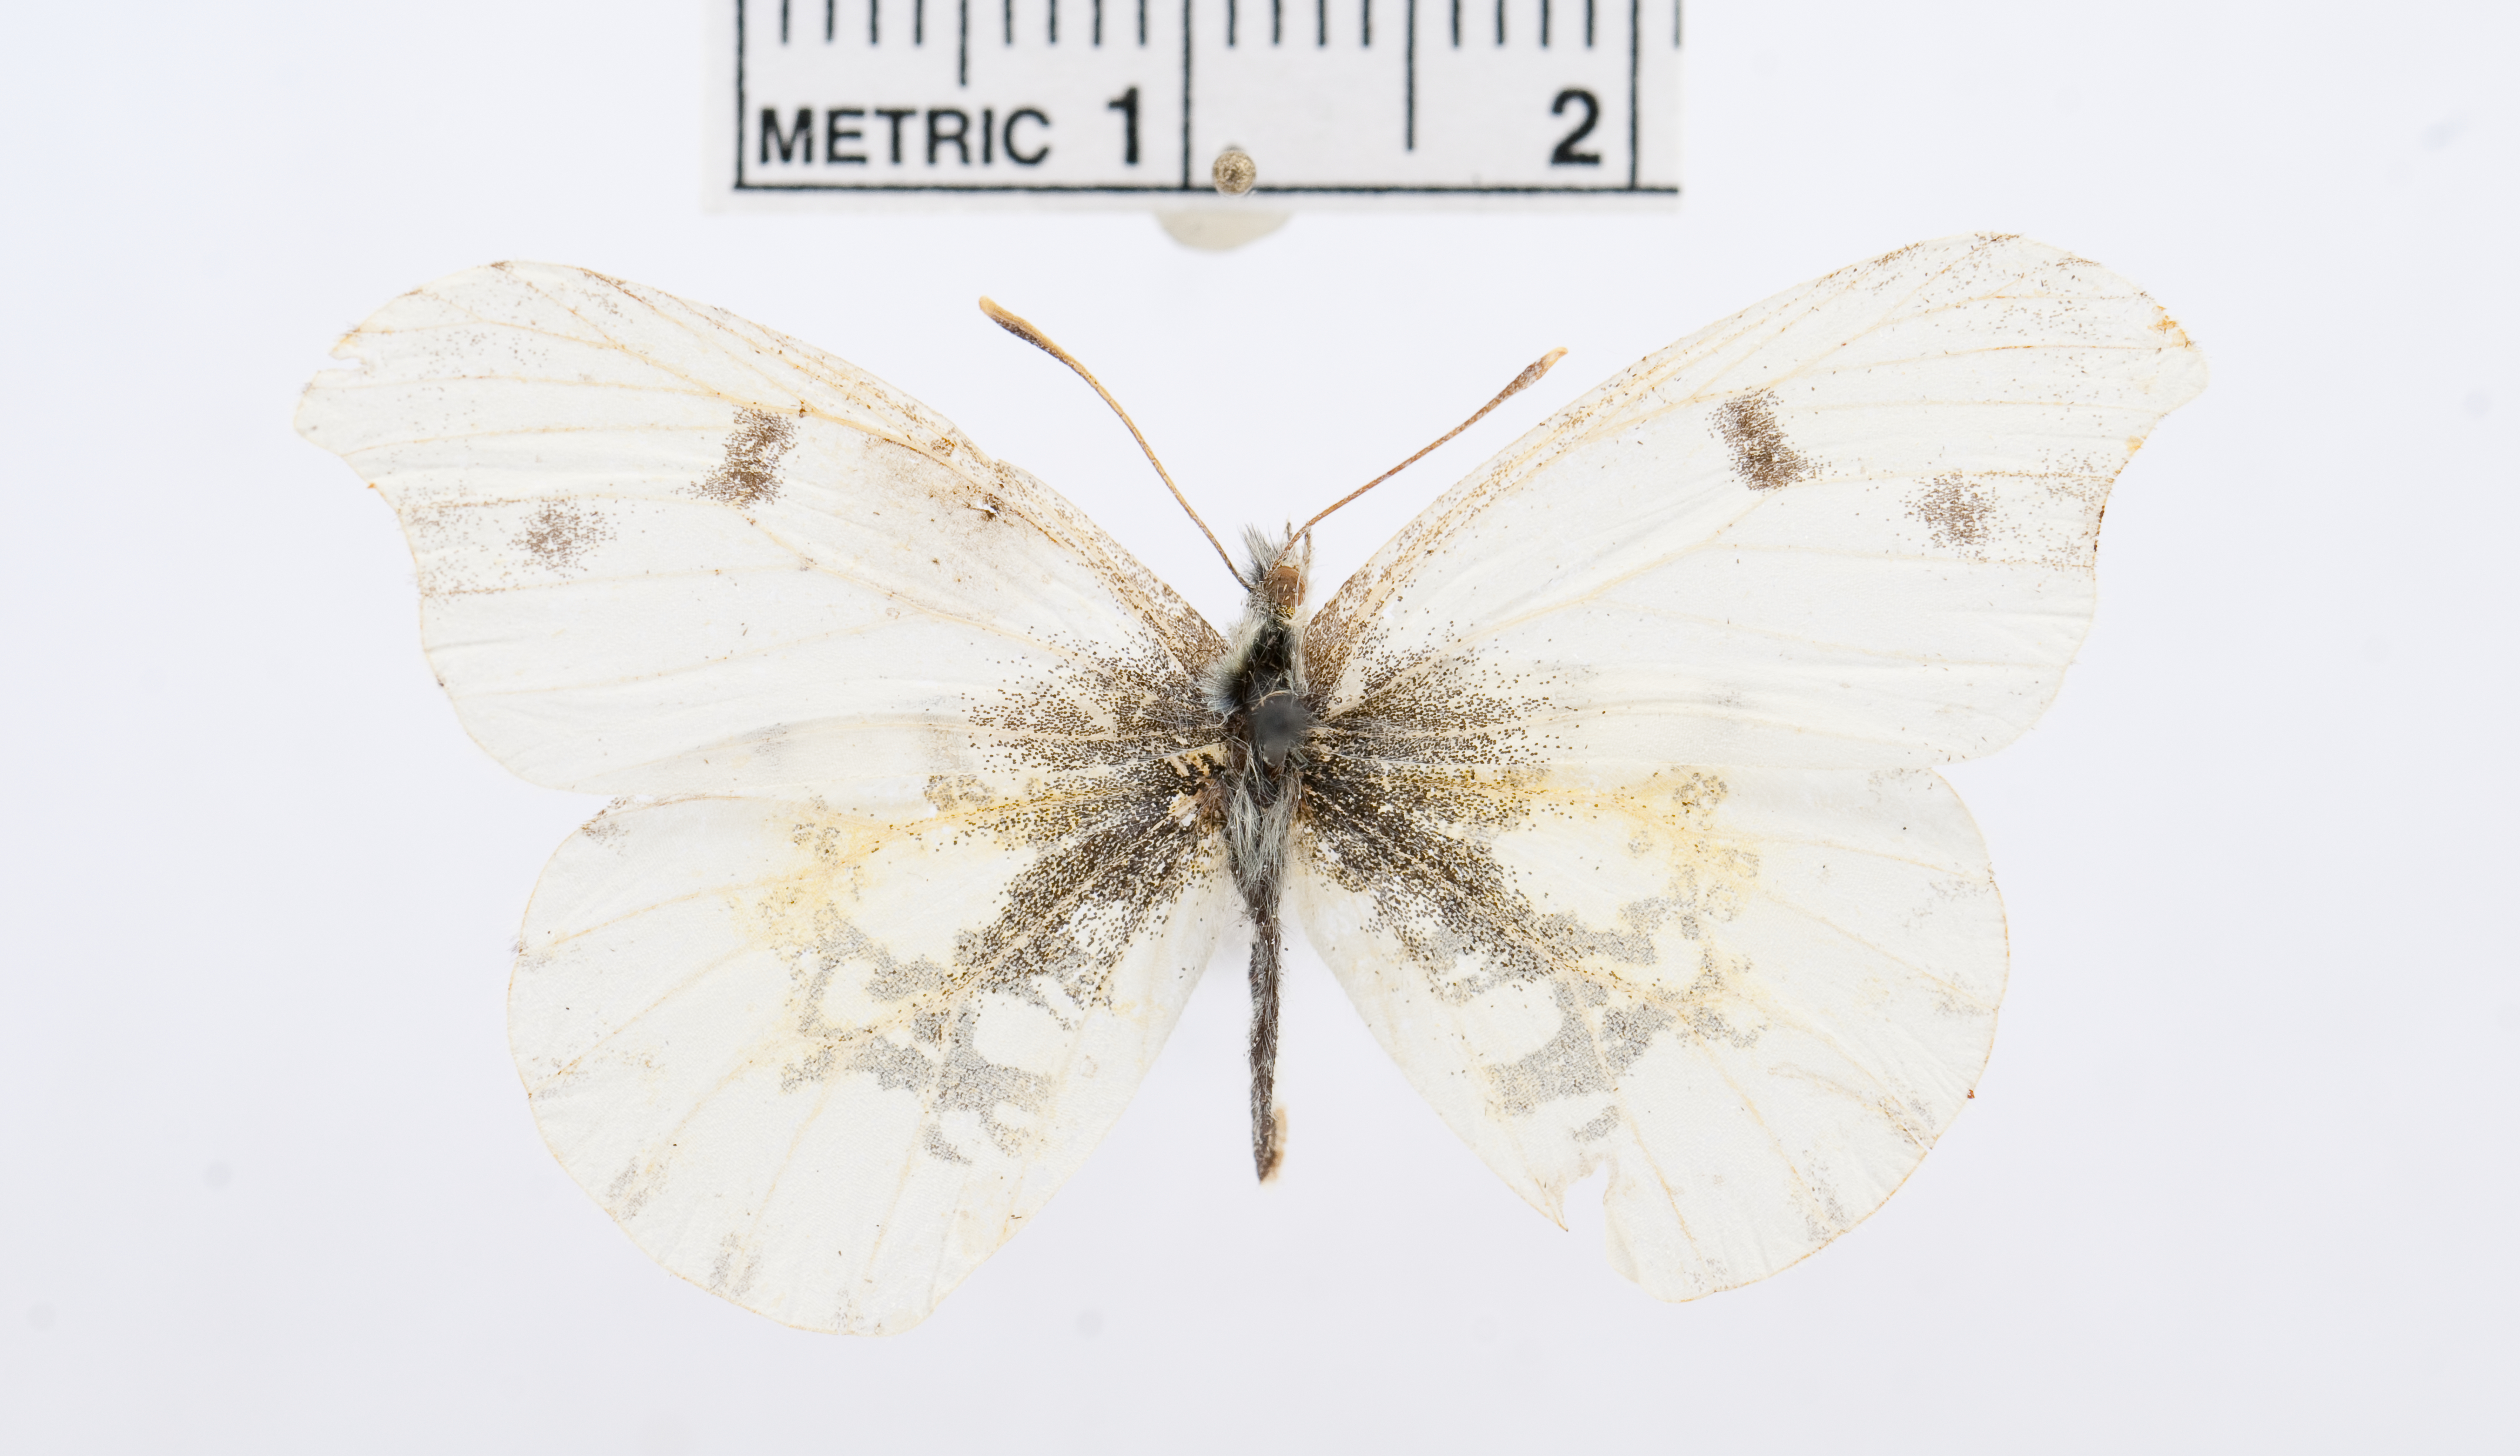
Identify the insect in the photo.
Anthocharis bieti
